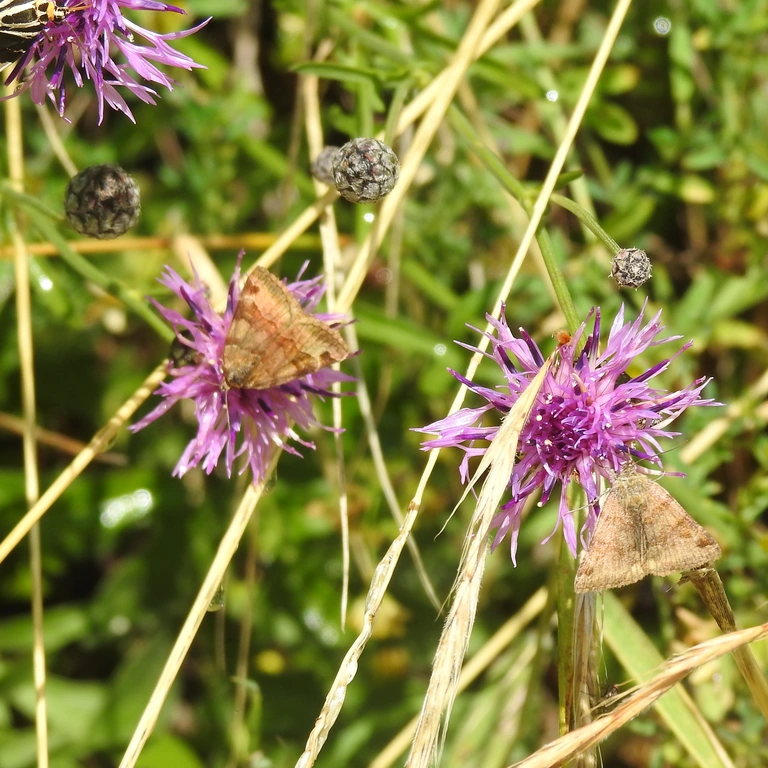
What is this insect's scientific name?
Euclidia glyphica
